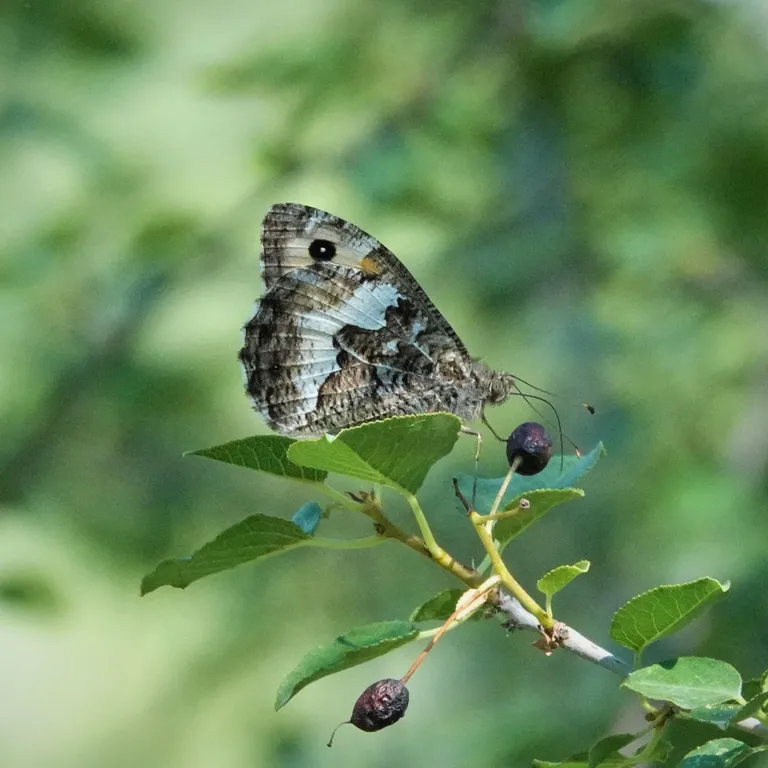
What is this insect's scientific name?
Hipparchia semele
